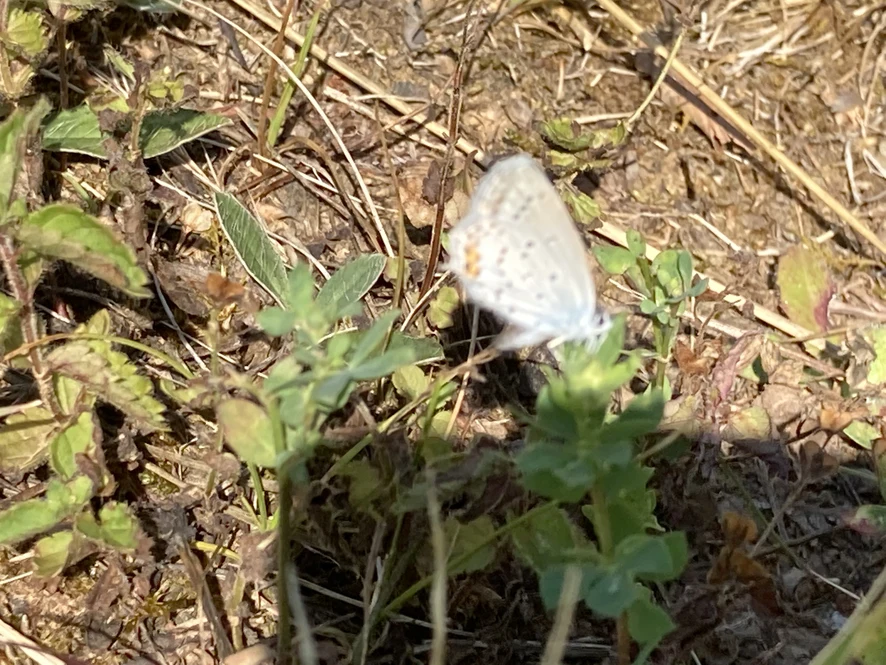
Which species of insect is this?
Cupido argiades (also Elkalyce argiades)
